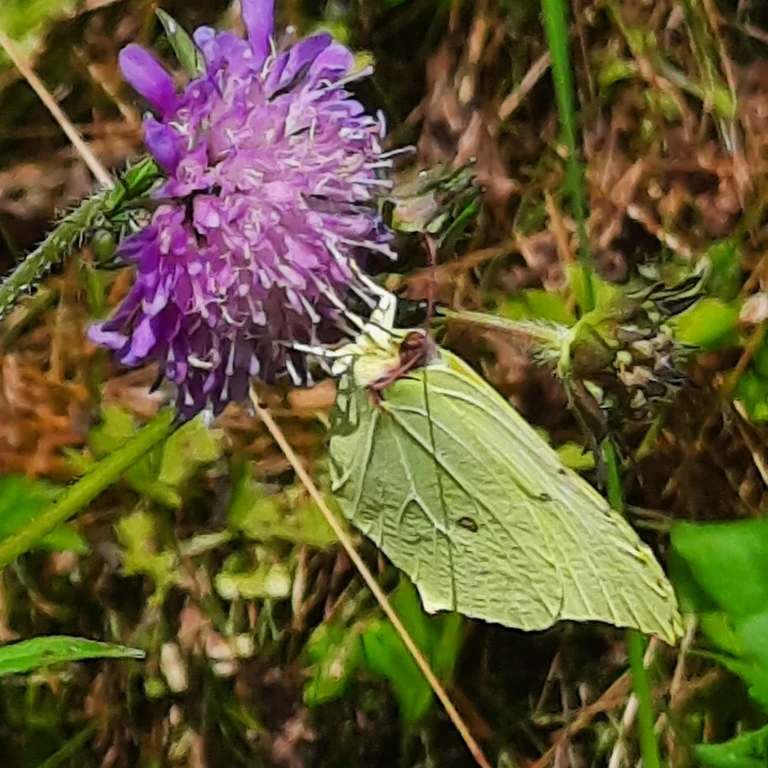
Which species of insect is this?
Gonepteryx rhamni
